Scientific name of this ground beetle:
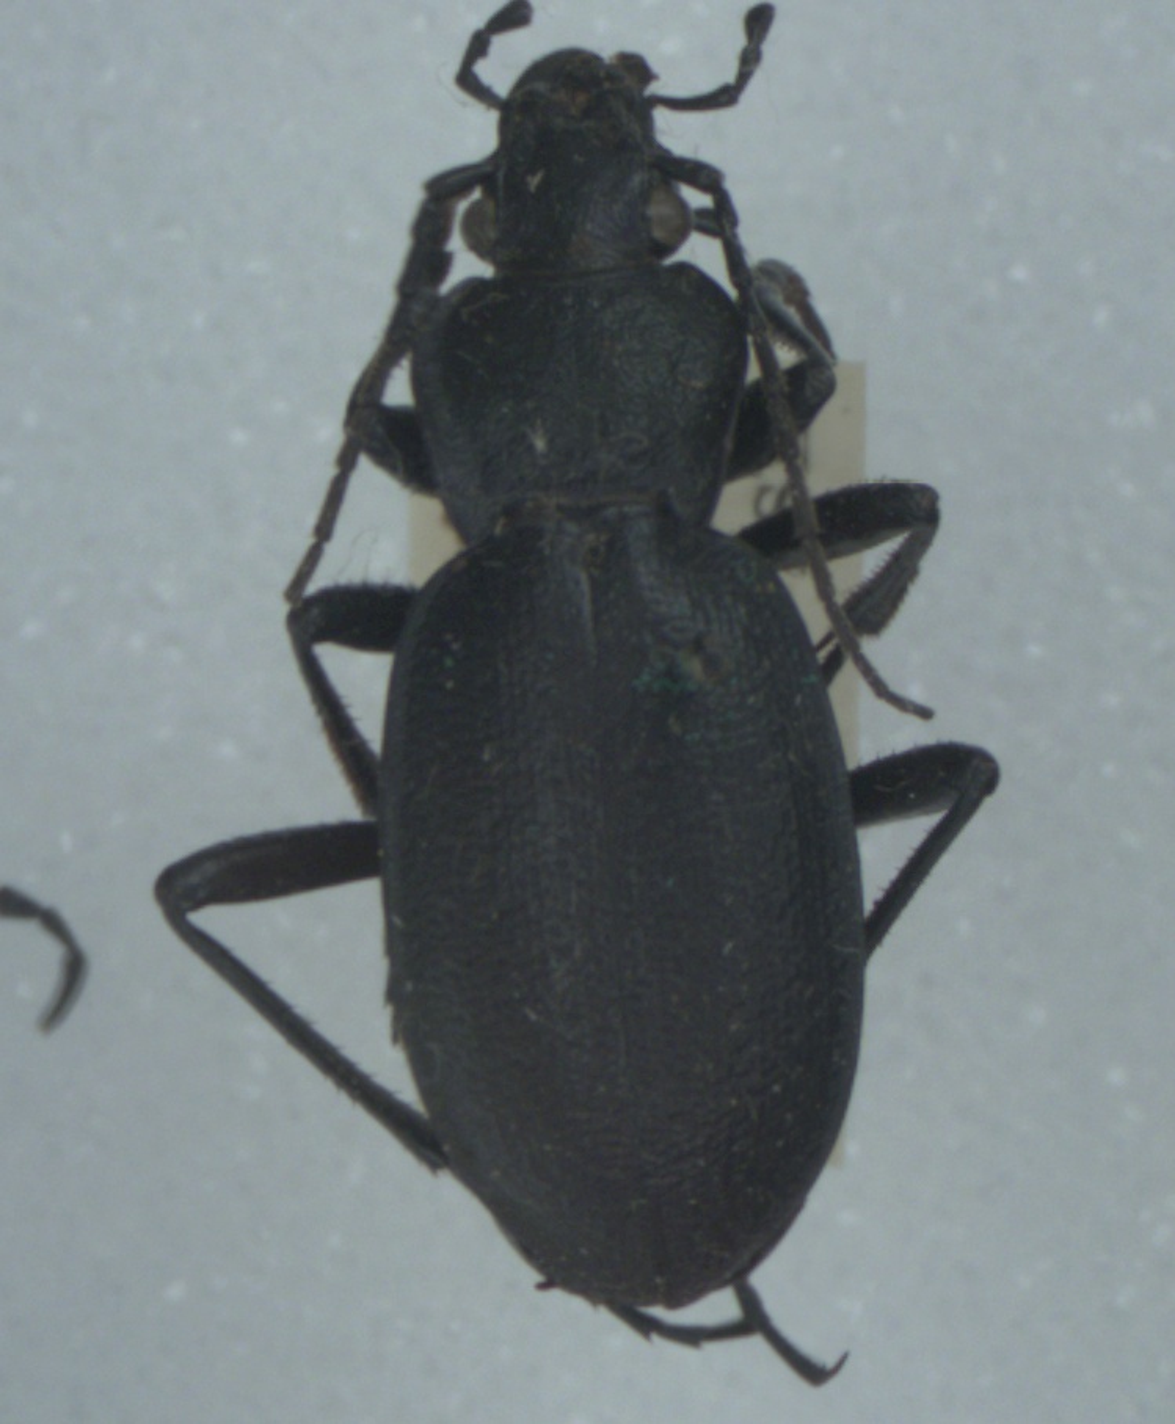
Carabus problematicus
